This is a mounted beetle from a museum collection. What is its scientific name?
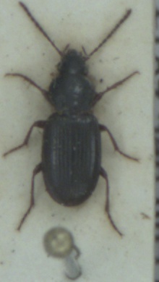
Pterostichus strenuus
